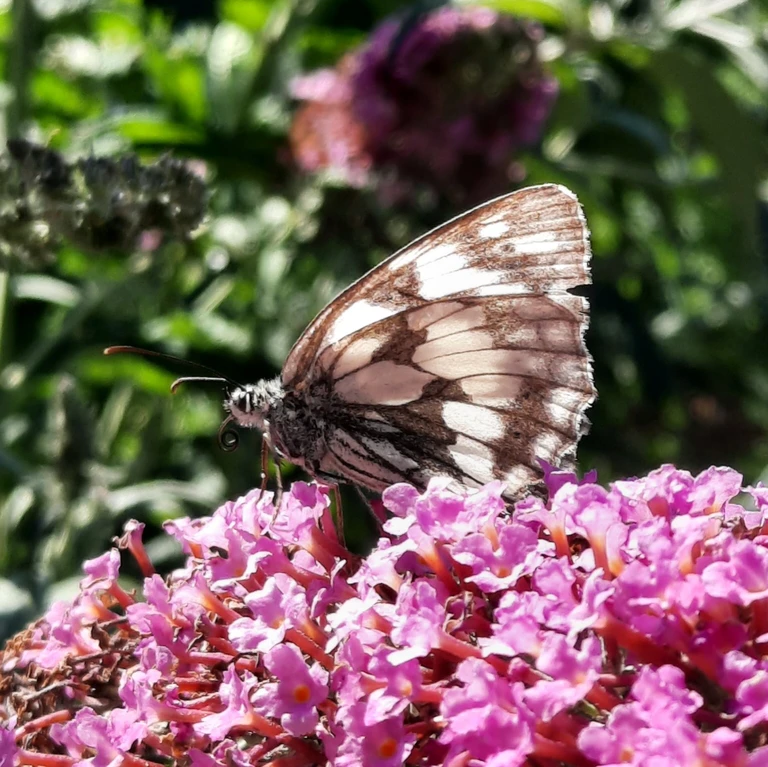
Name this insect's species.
Melanargia galathea
